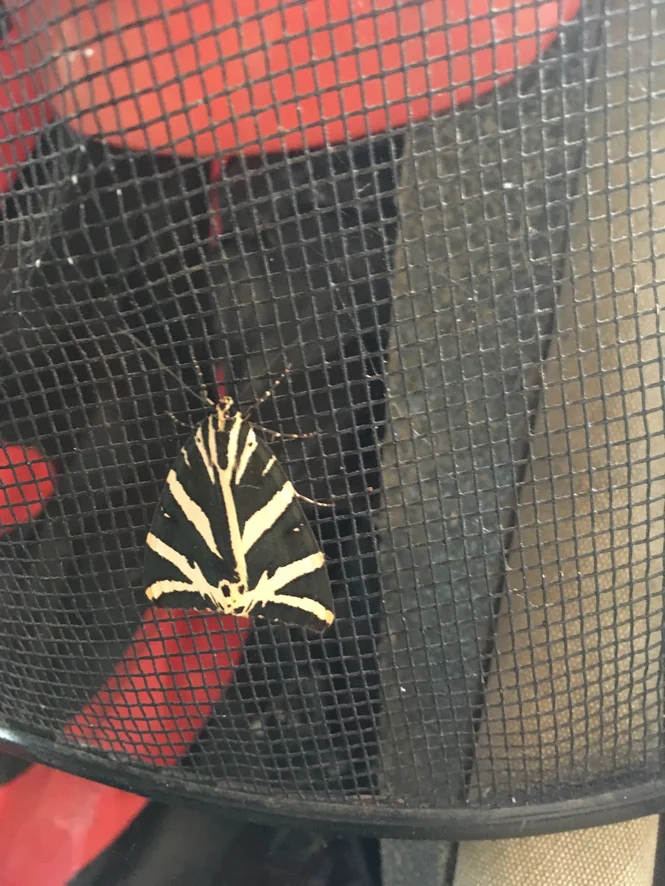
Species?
Euplagia quadripunctaria
